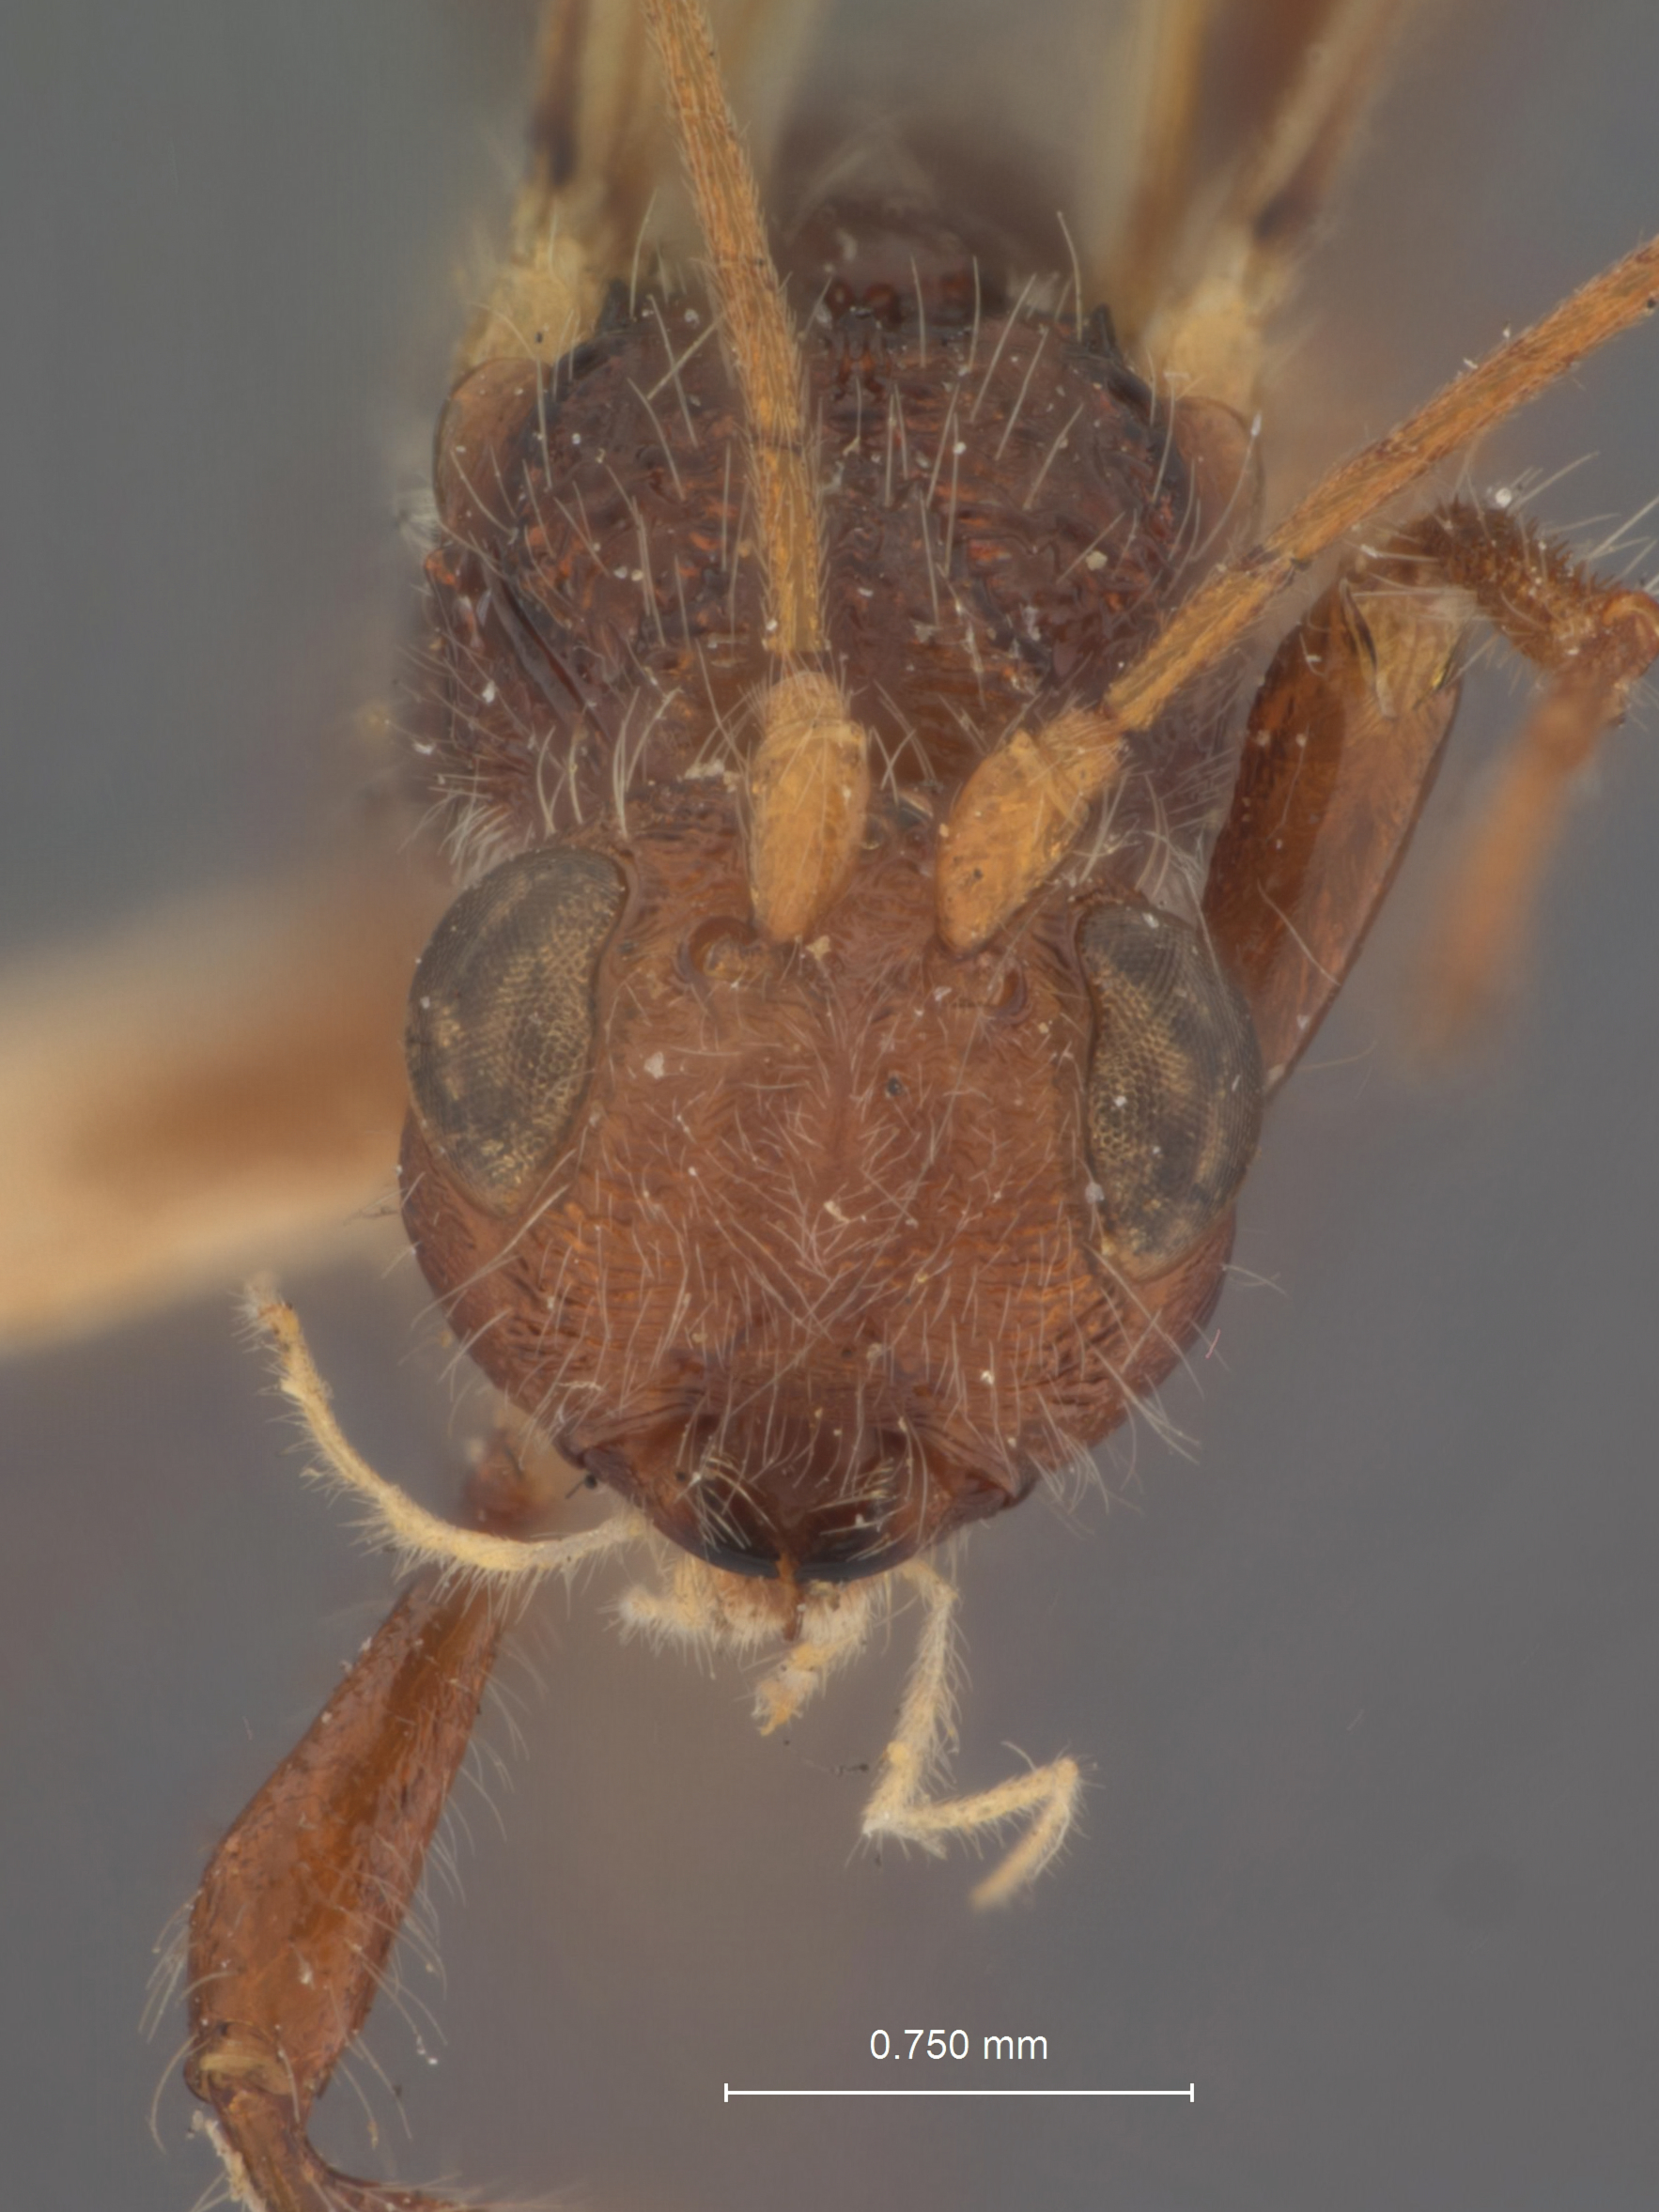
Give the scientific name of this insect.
Spathius hephaestus
